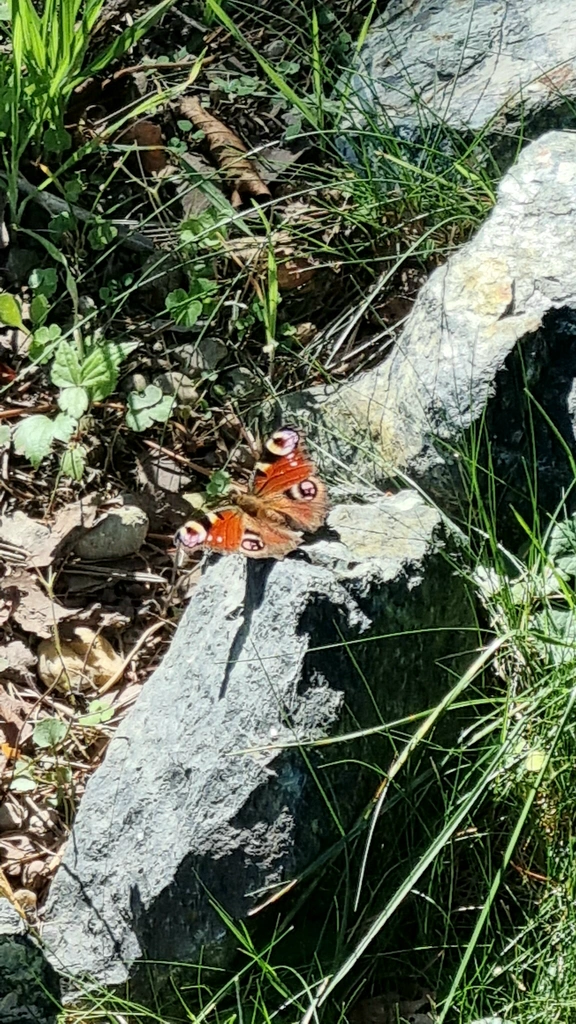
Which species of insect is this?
Aglais io
